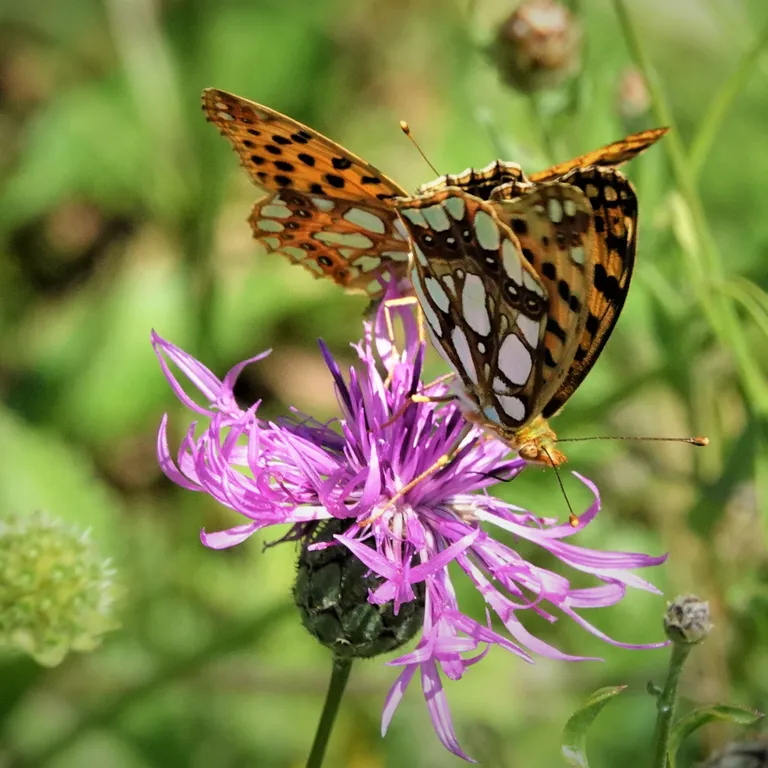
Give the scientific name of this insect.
Issoria lathonia
